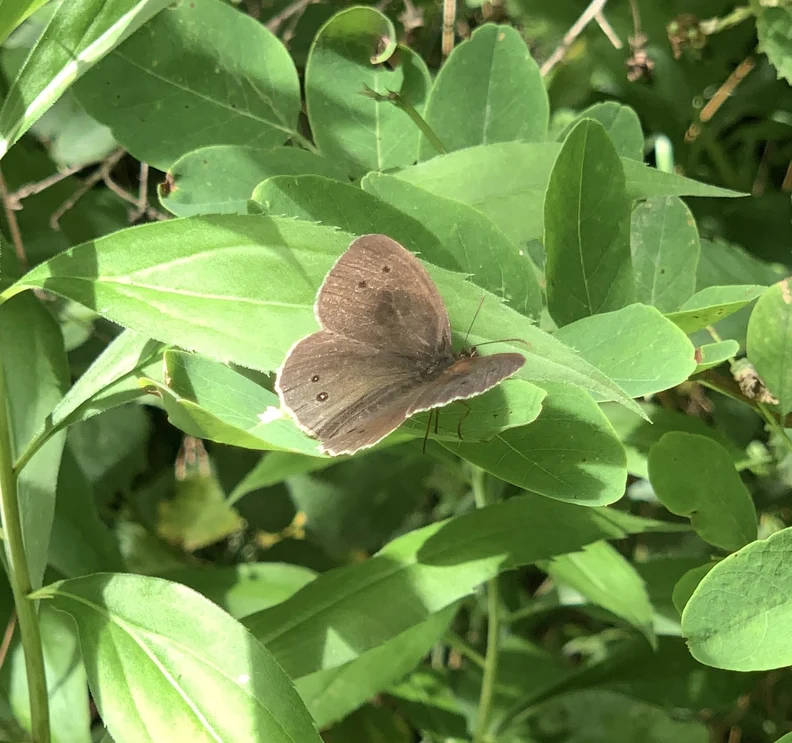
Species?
Aphantopus hyperantus
